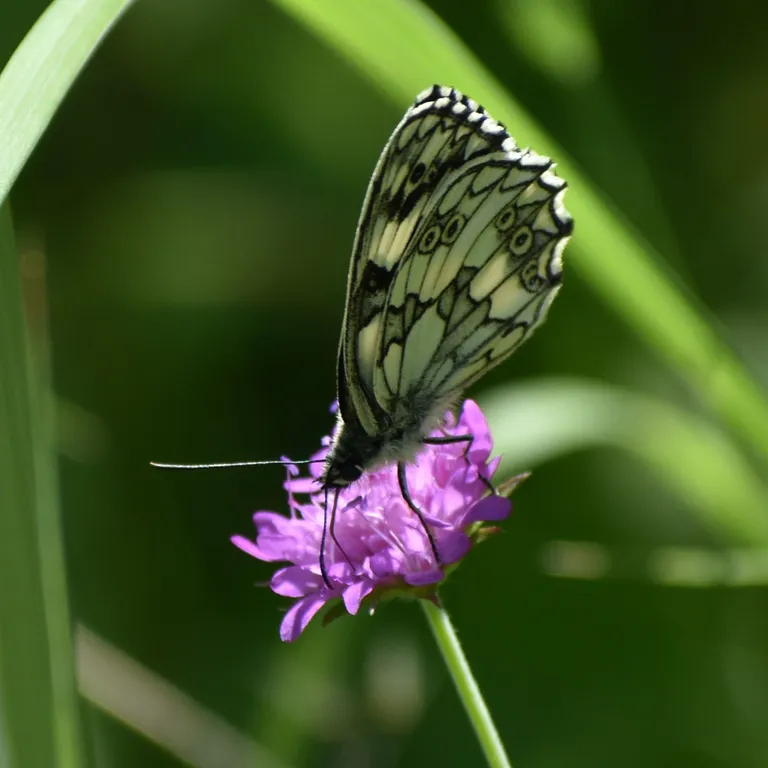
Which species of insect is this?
Melanargia galathea
